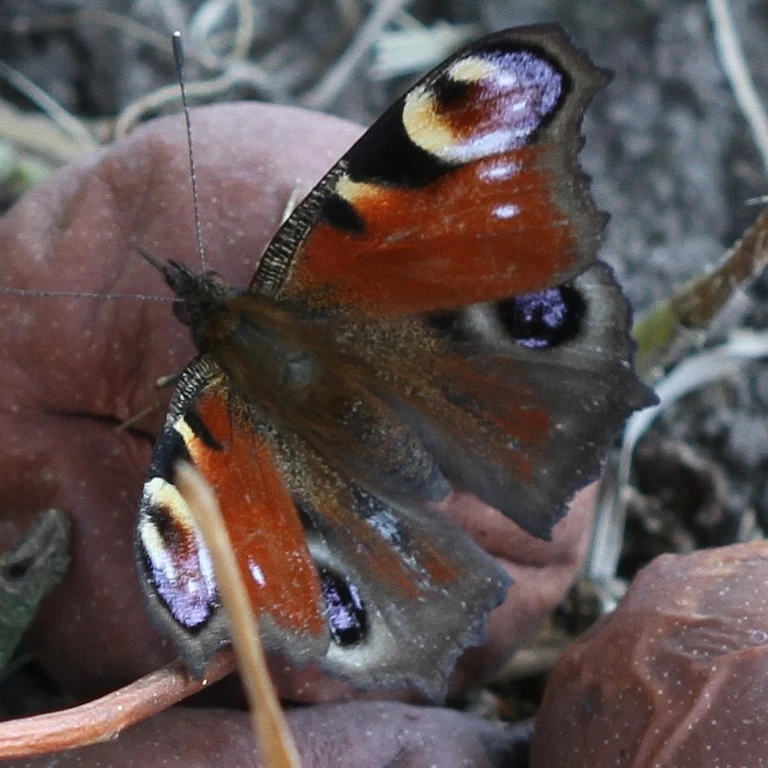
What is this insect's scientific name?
Aglais io
